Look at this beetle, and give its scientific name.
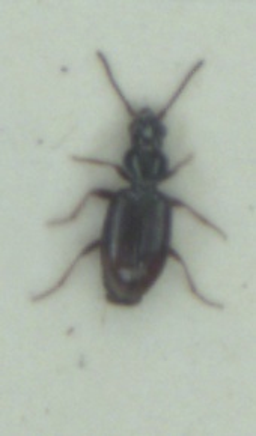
Bembidion normannum
